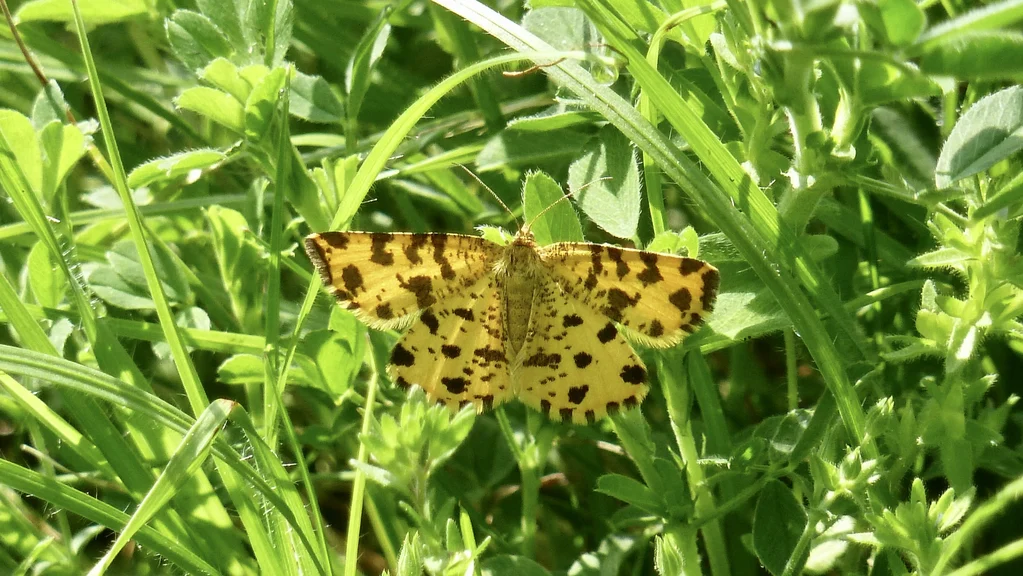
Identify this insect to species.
Pseudopanthera macularia
